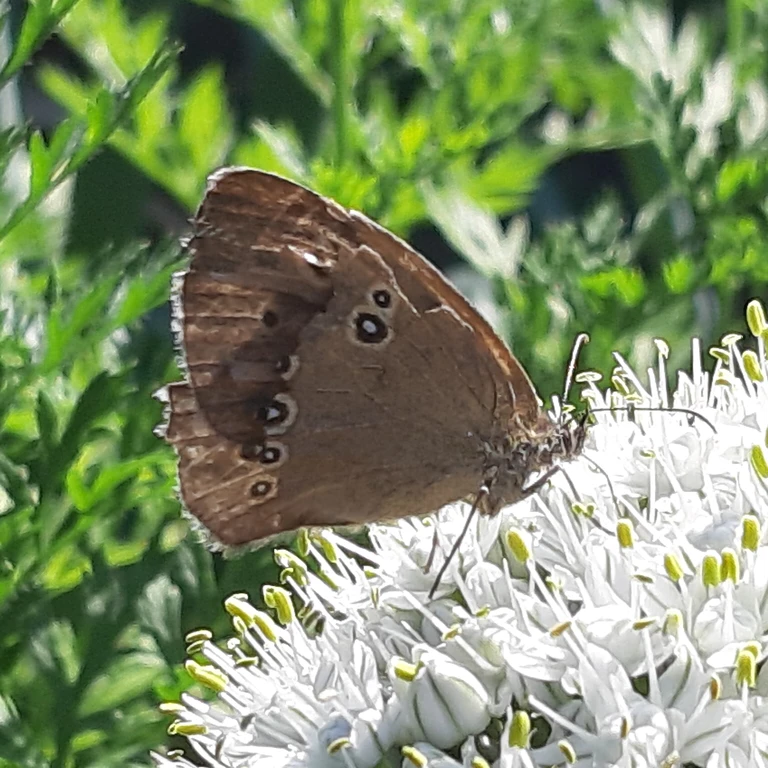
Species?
Aphantopus hyperantus
